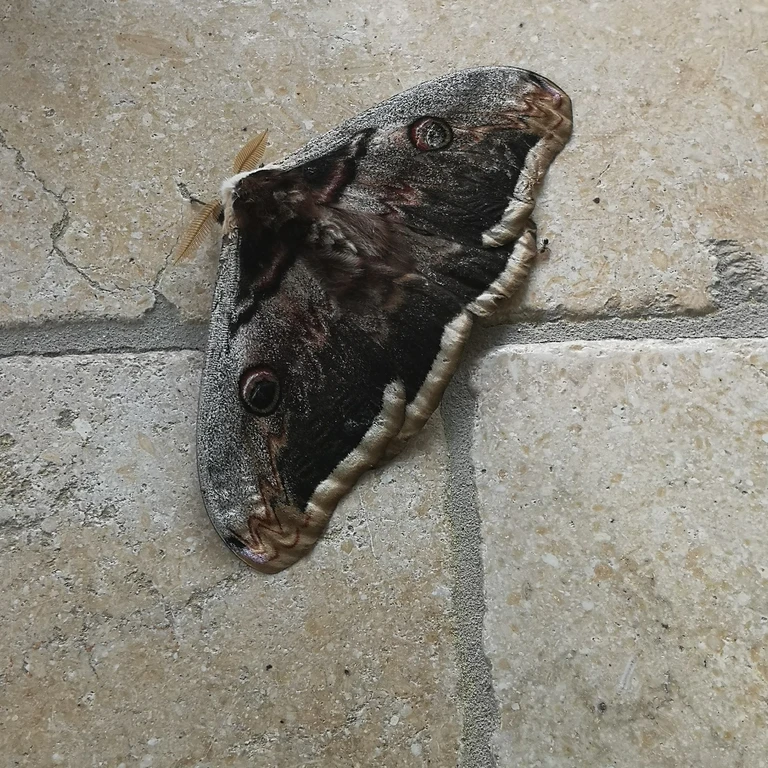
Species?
Saturnia pyri
